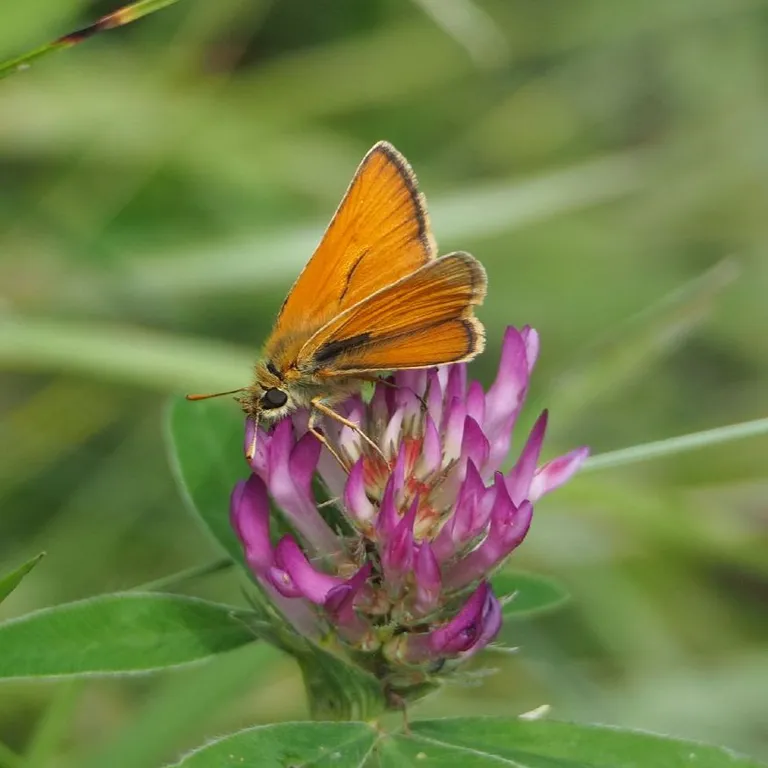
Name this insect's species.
Thymelicus sylvestris
